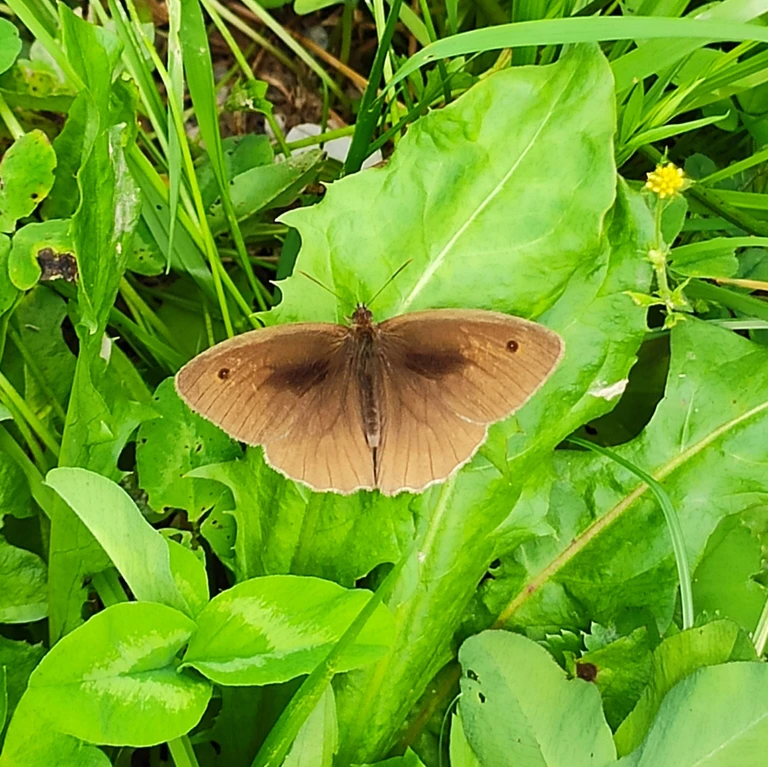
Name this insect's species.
Maniola jurtina
